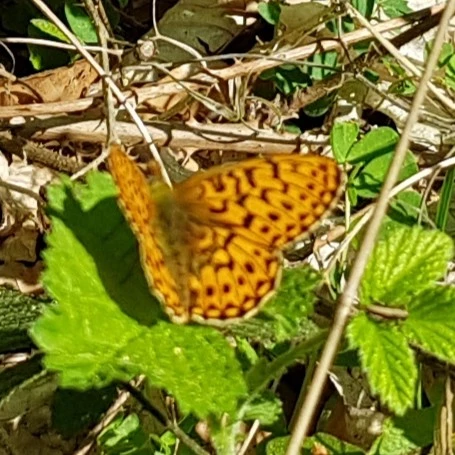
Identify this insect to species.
Boloria euphrosyne (also Clossiana euphrosyne)
